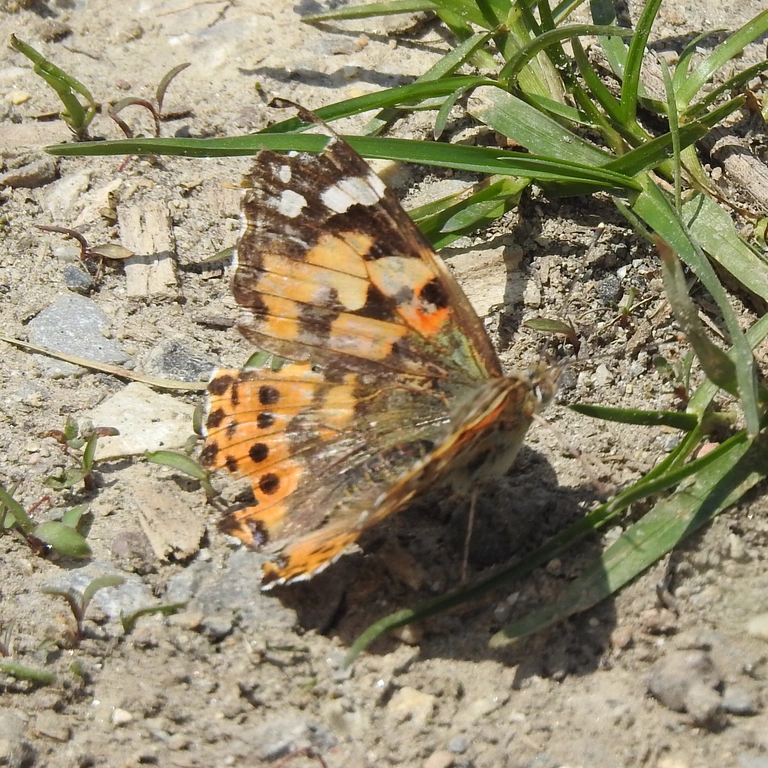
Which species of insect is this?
Vanessa cardui
